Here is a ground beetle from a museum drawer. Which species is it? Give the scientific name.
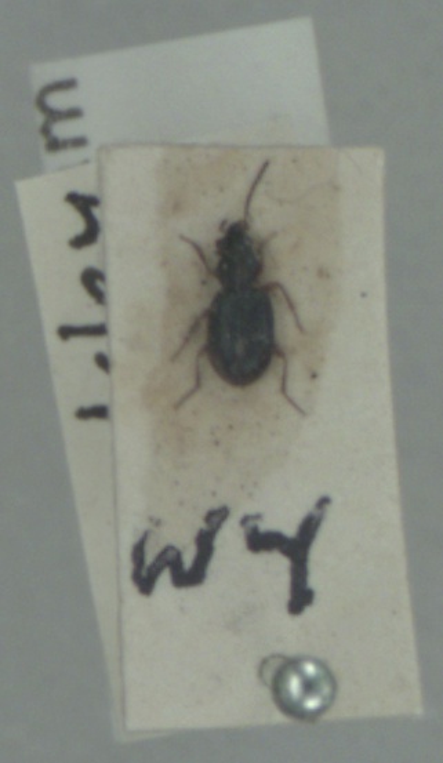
Bembidion assimile
